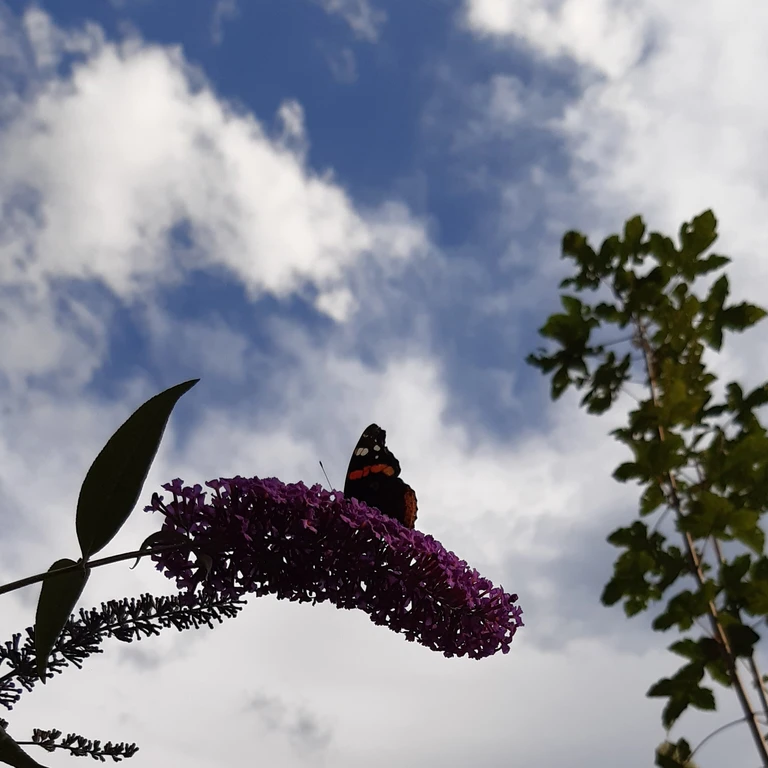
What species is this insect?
Vanessa atalanta
